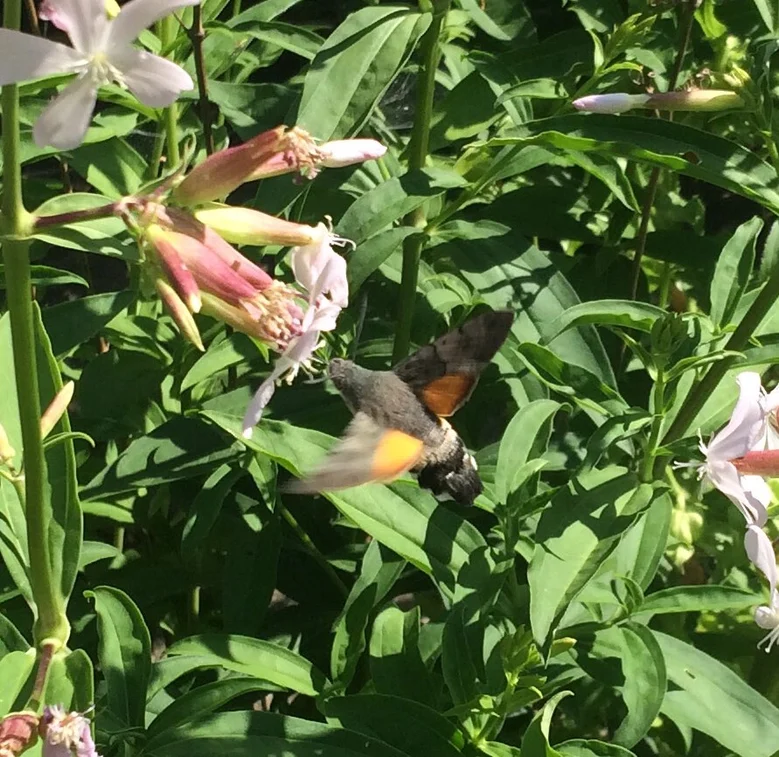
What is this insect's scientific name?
Macroglossum stellatarum
